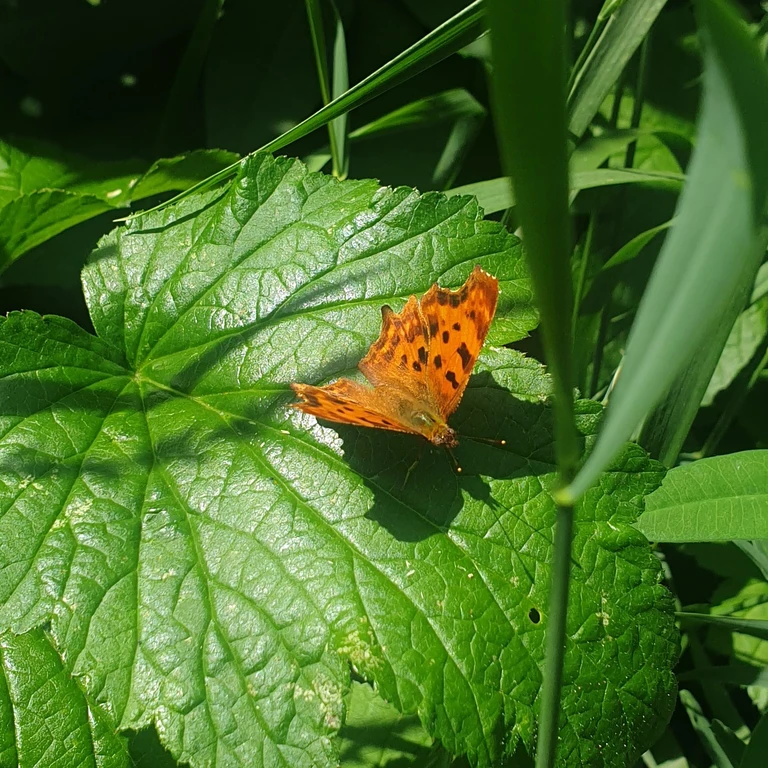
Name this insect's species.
Polygonia c-album
